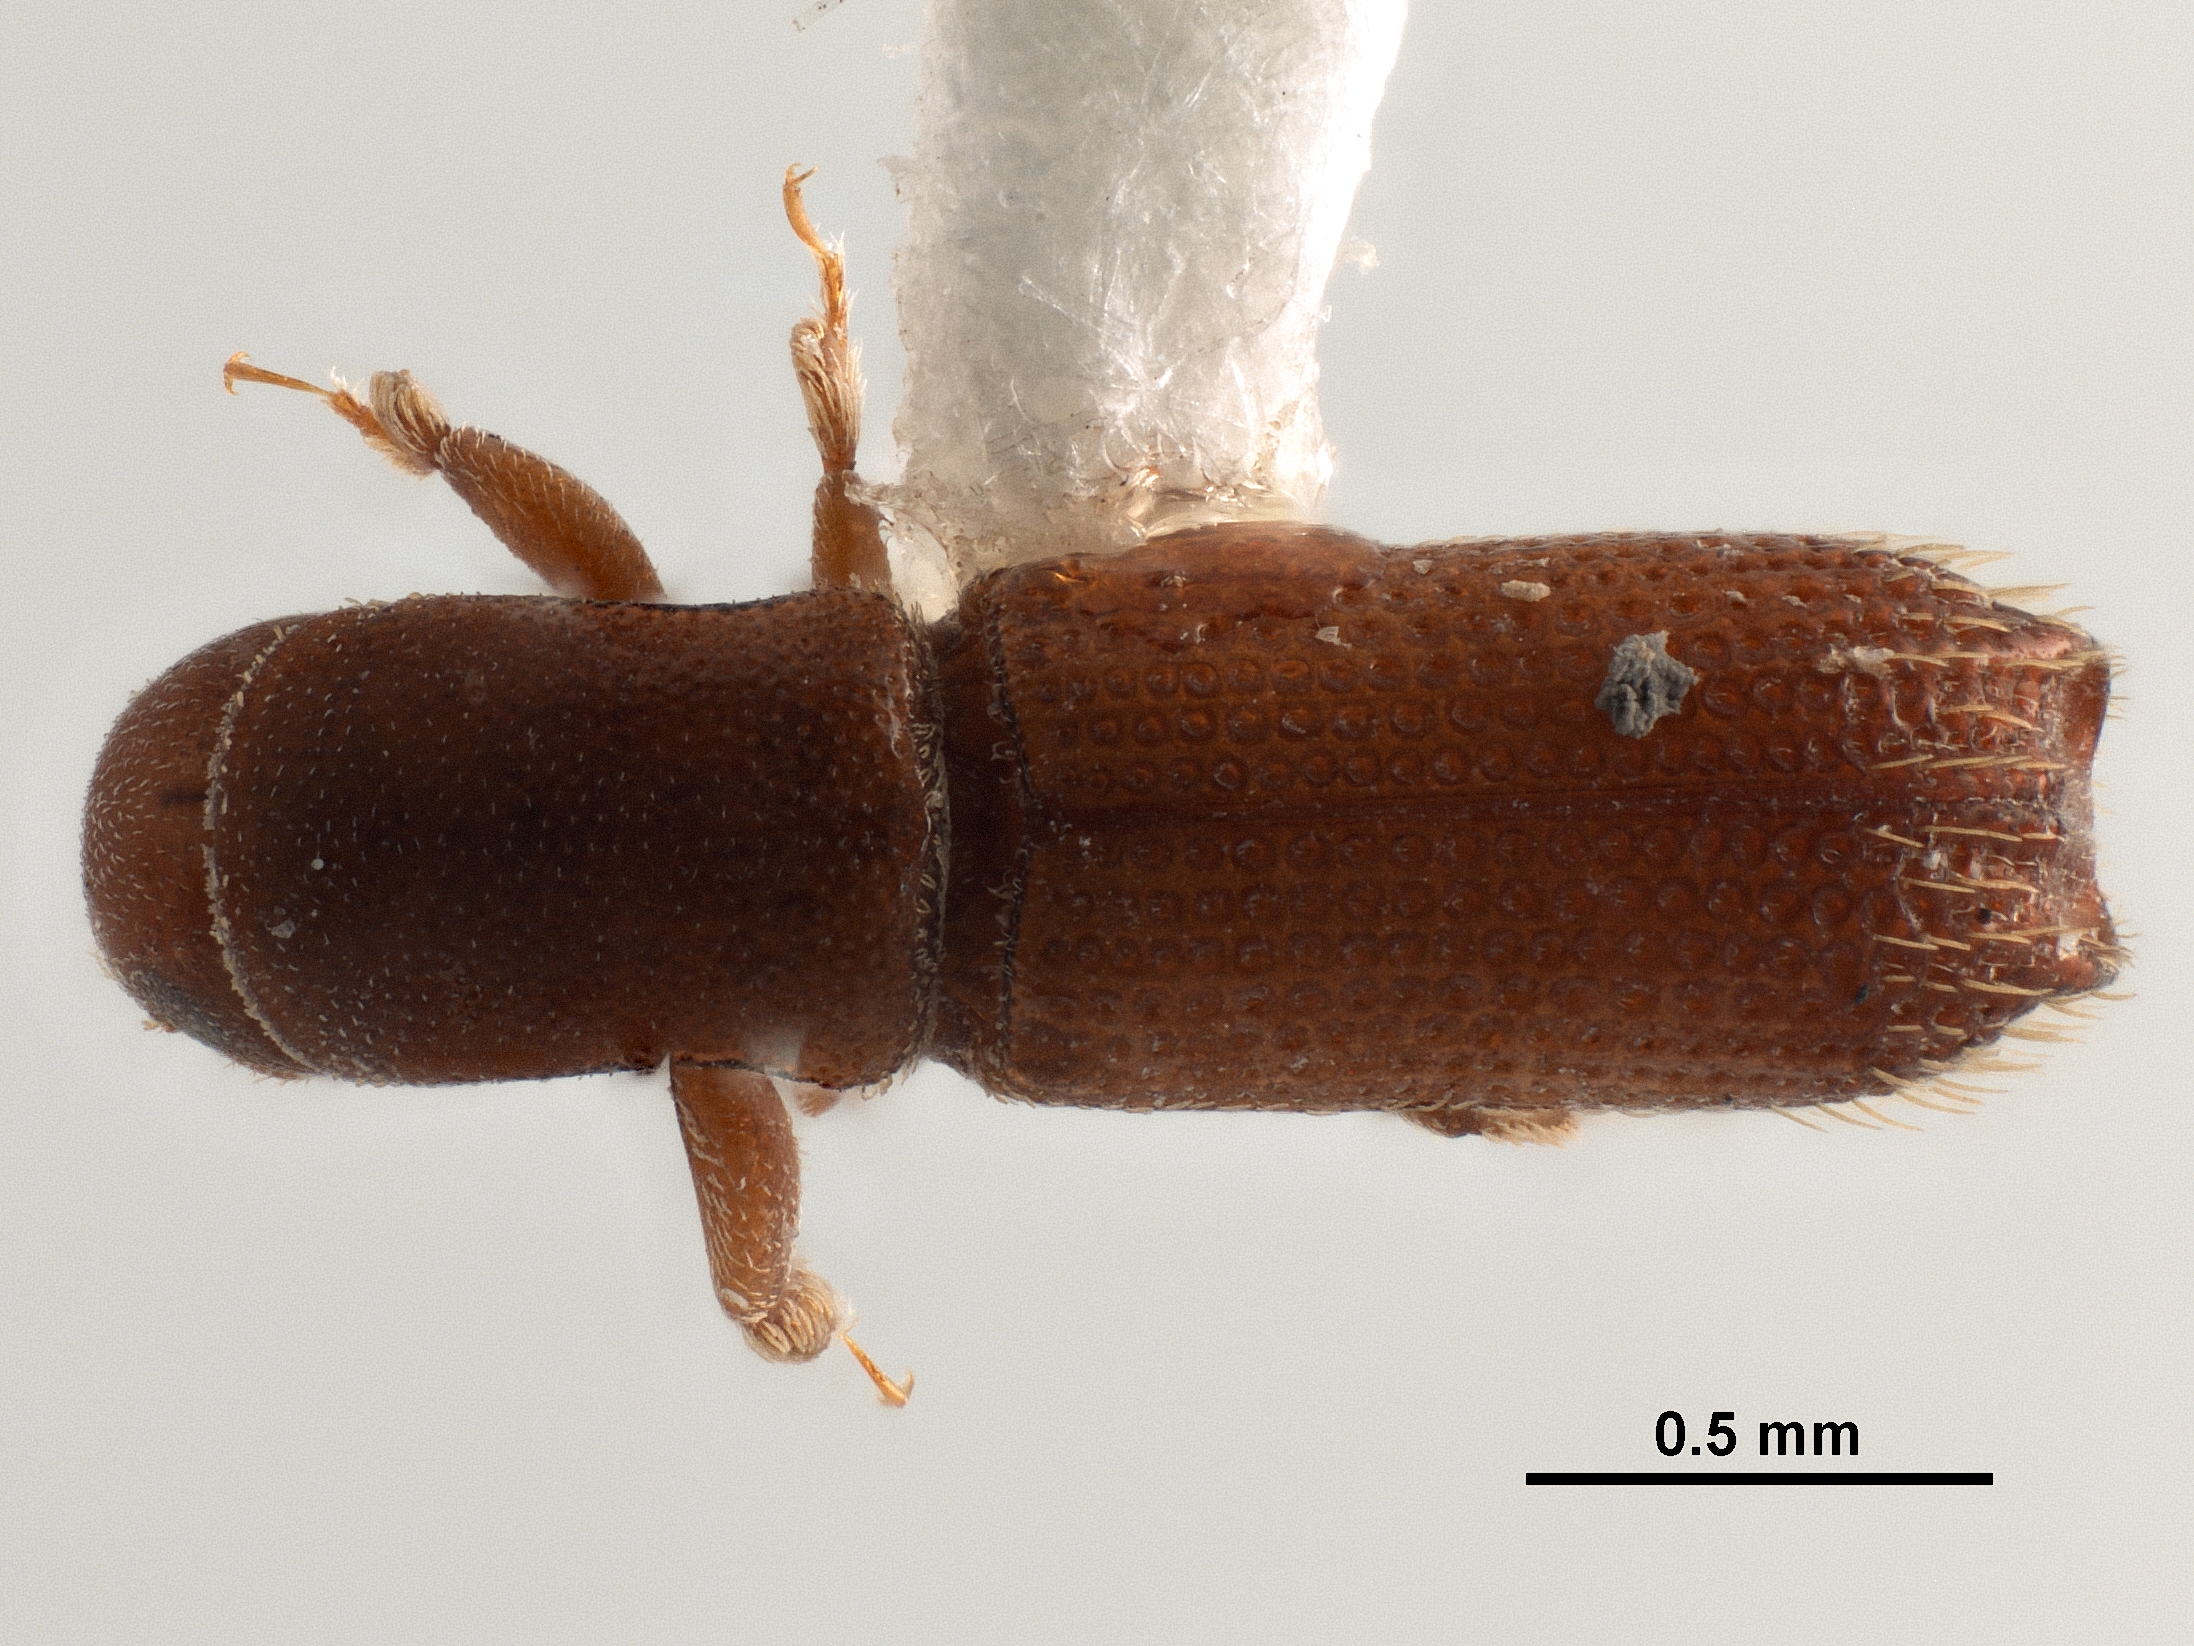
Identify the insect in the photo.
Carphodicticus cristatus
